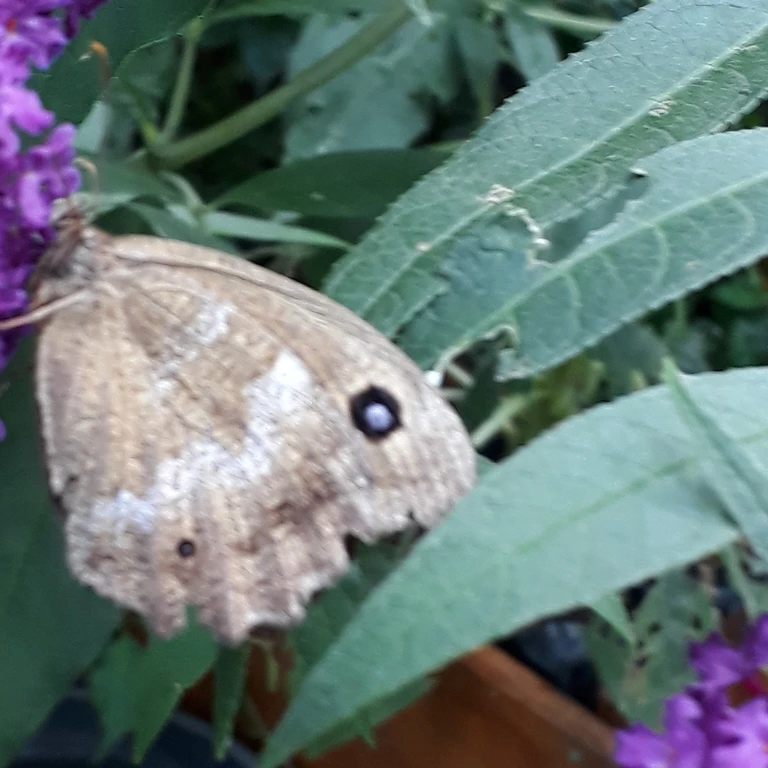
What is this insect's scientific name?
Minois dryas
